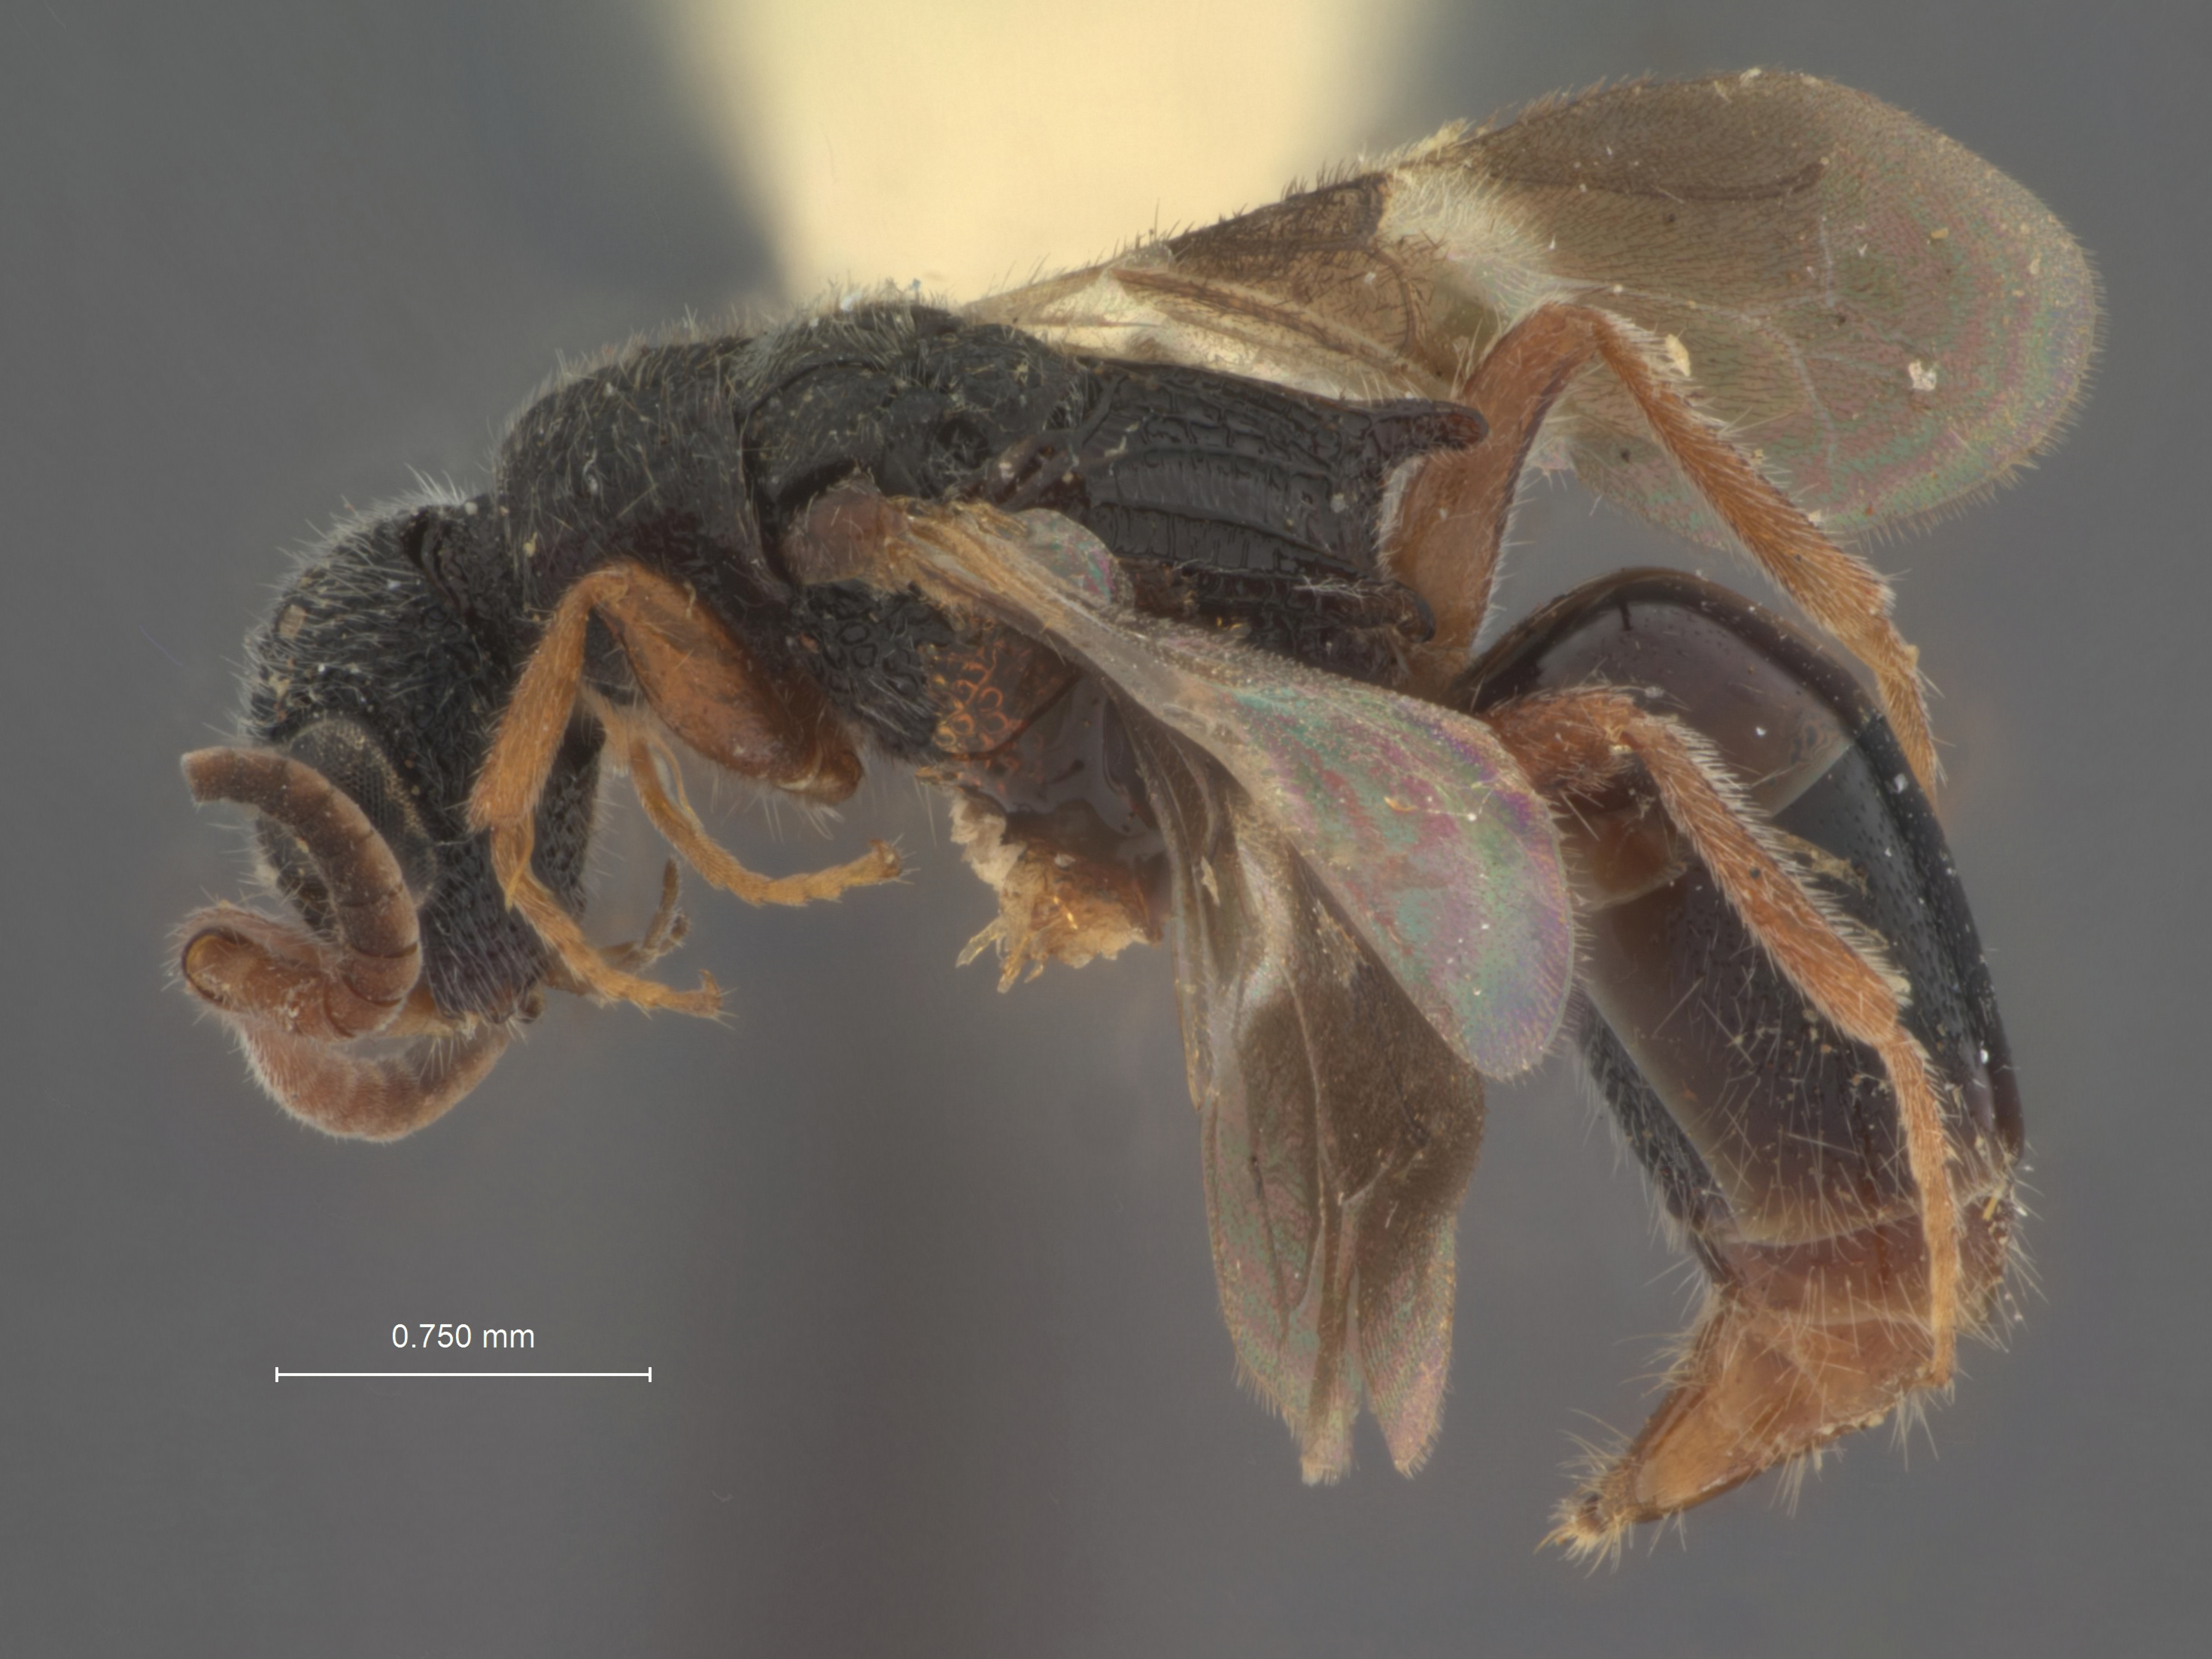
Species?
Sulcomesitius crassipunctatus
